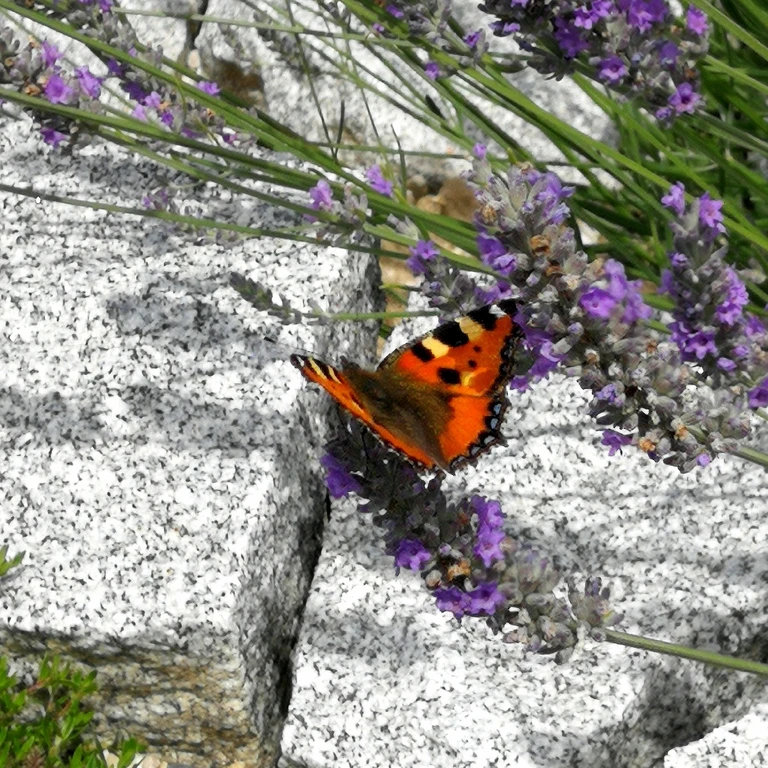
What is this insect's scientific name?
Aglais urticae
